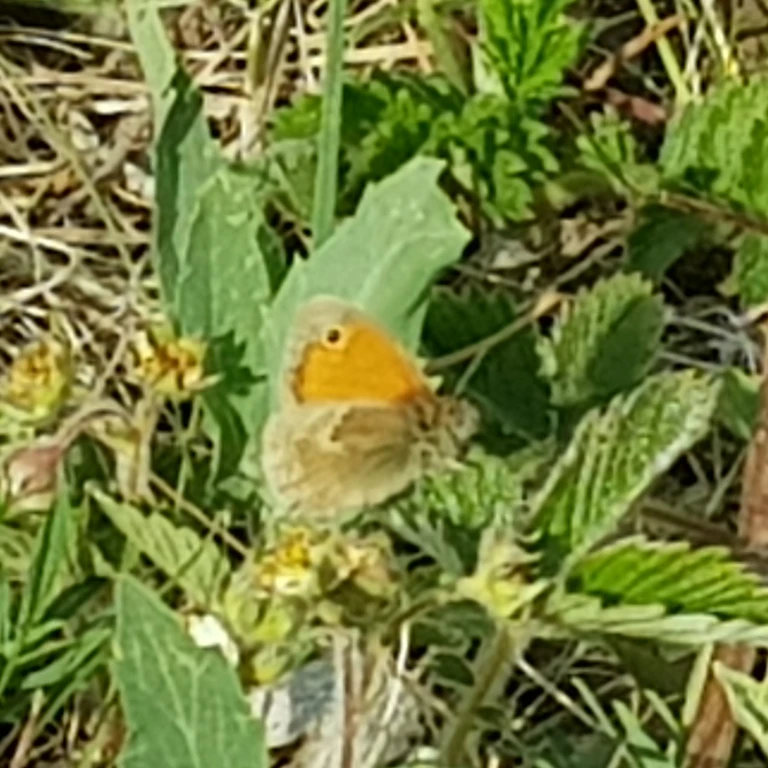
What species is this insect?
Coenonympha pamphilus
